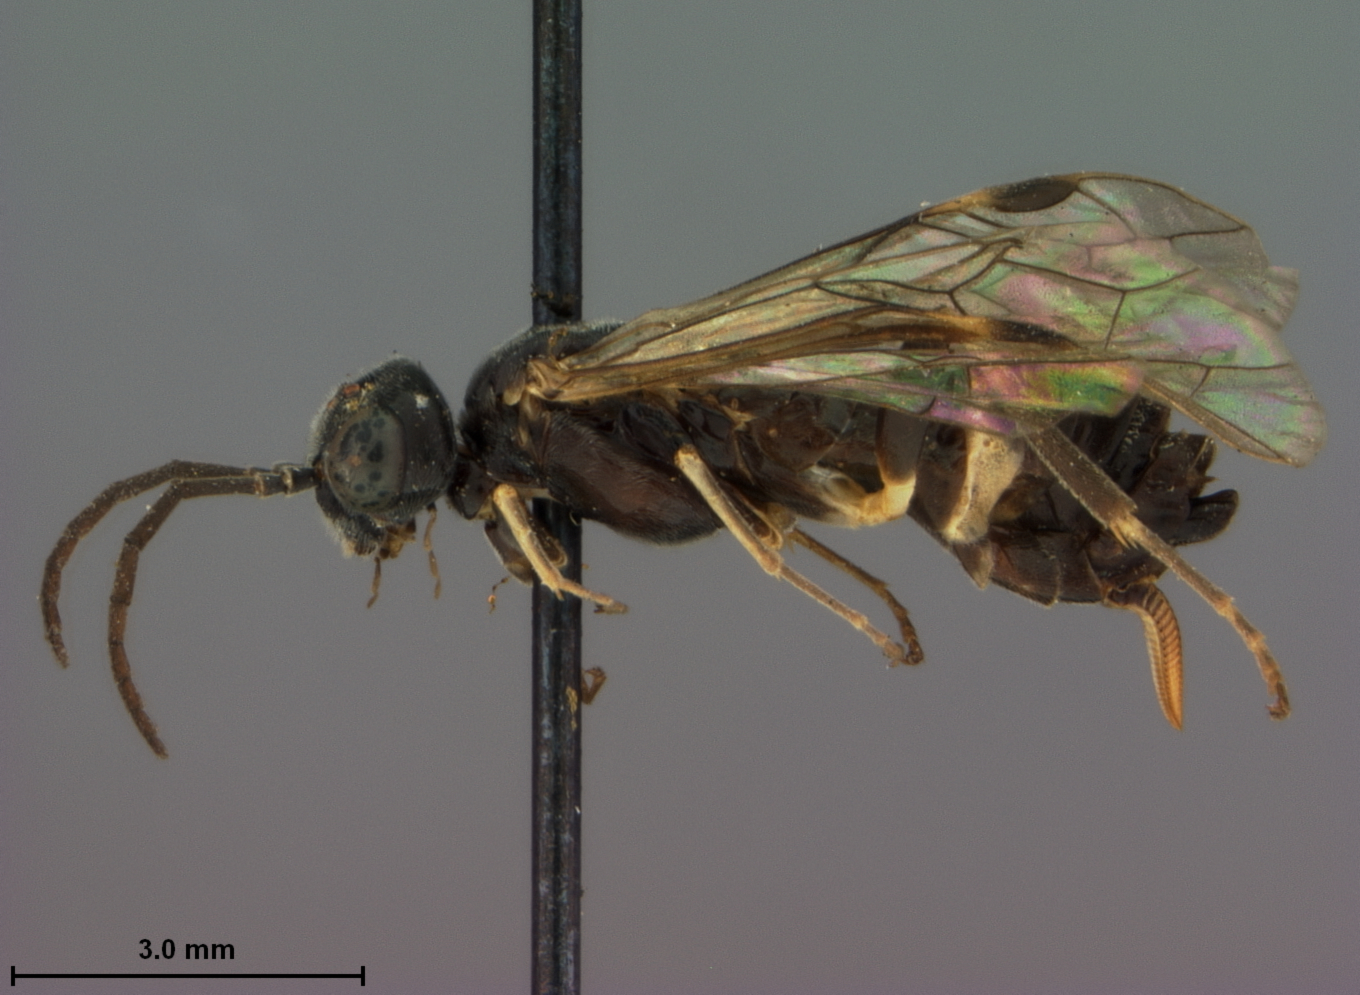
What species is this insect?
Allantus cinctus
